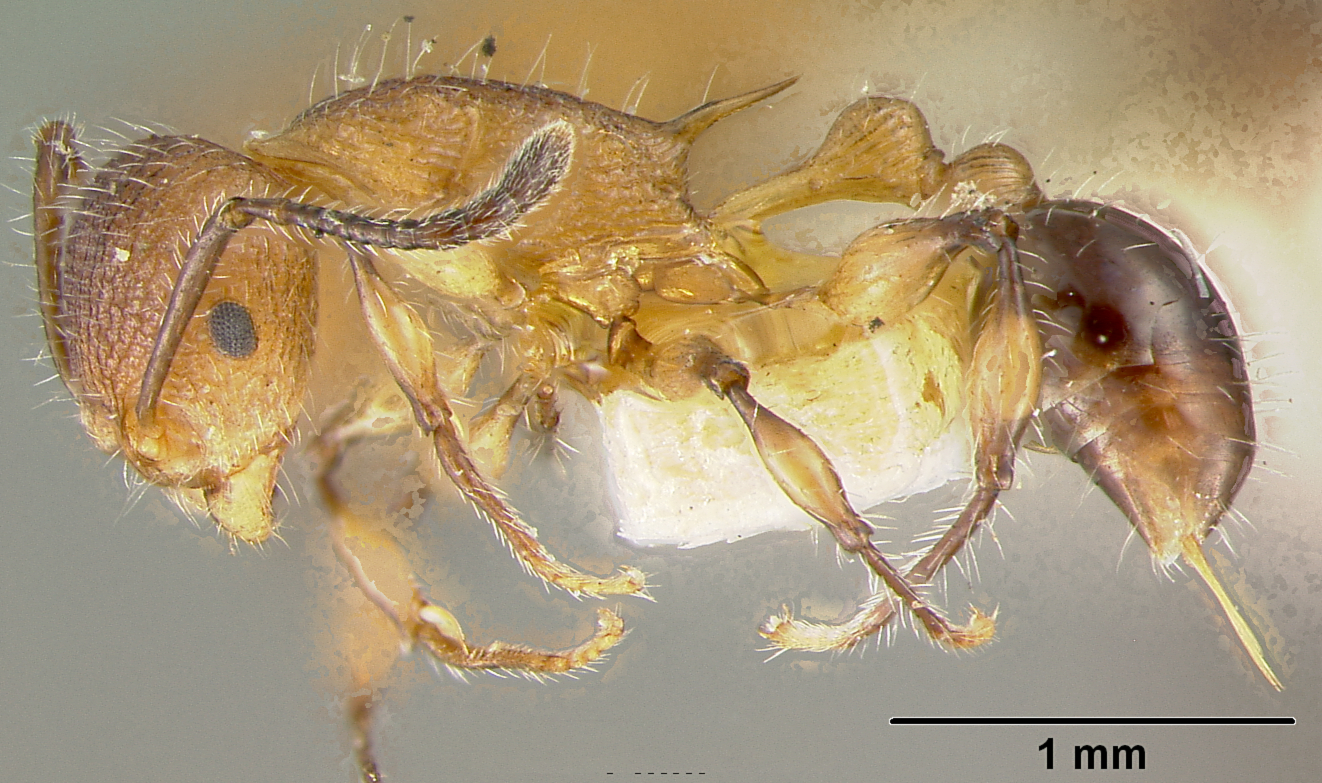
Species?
Macromischa affinis
